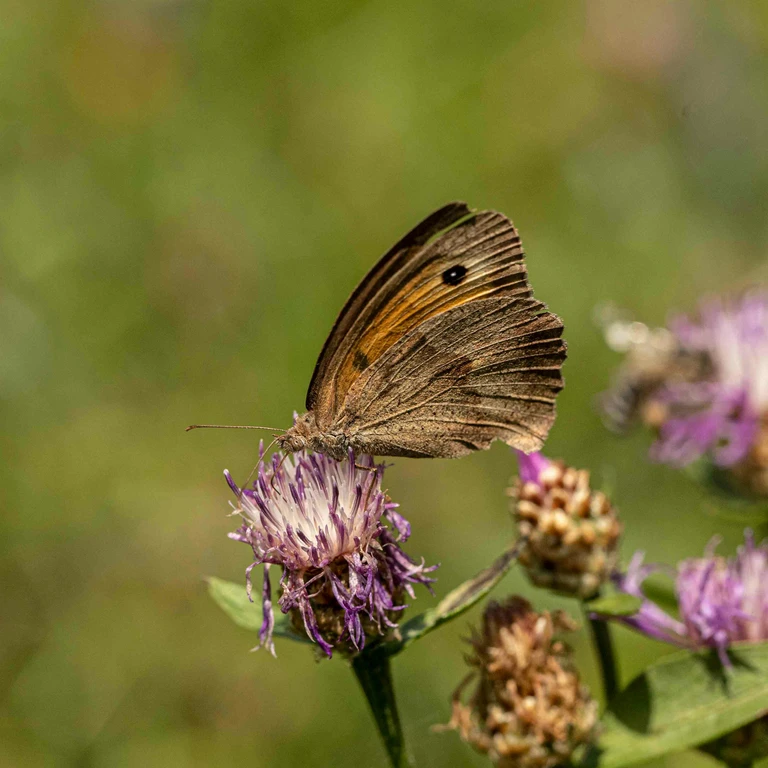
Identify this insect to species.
Maniola jurtina
